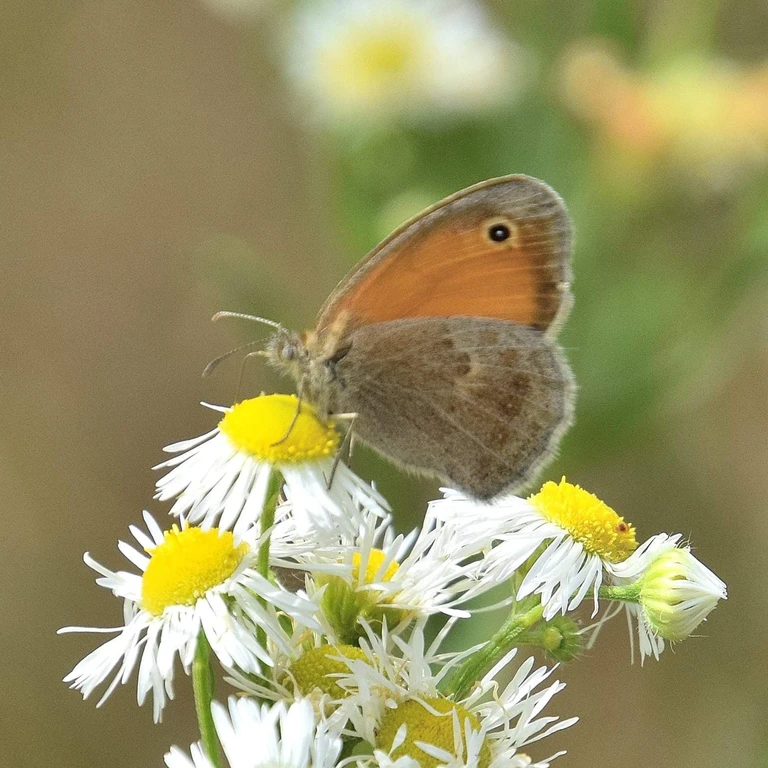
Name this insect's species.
Coenonympha pamphilus
